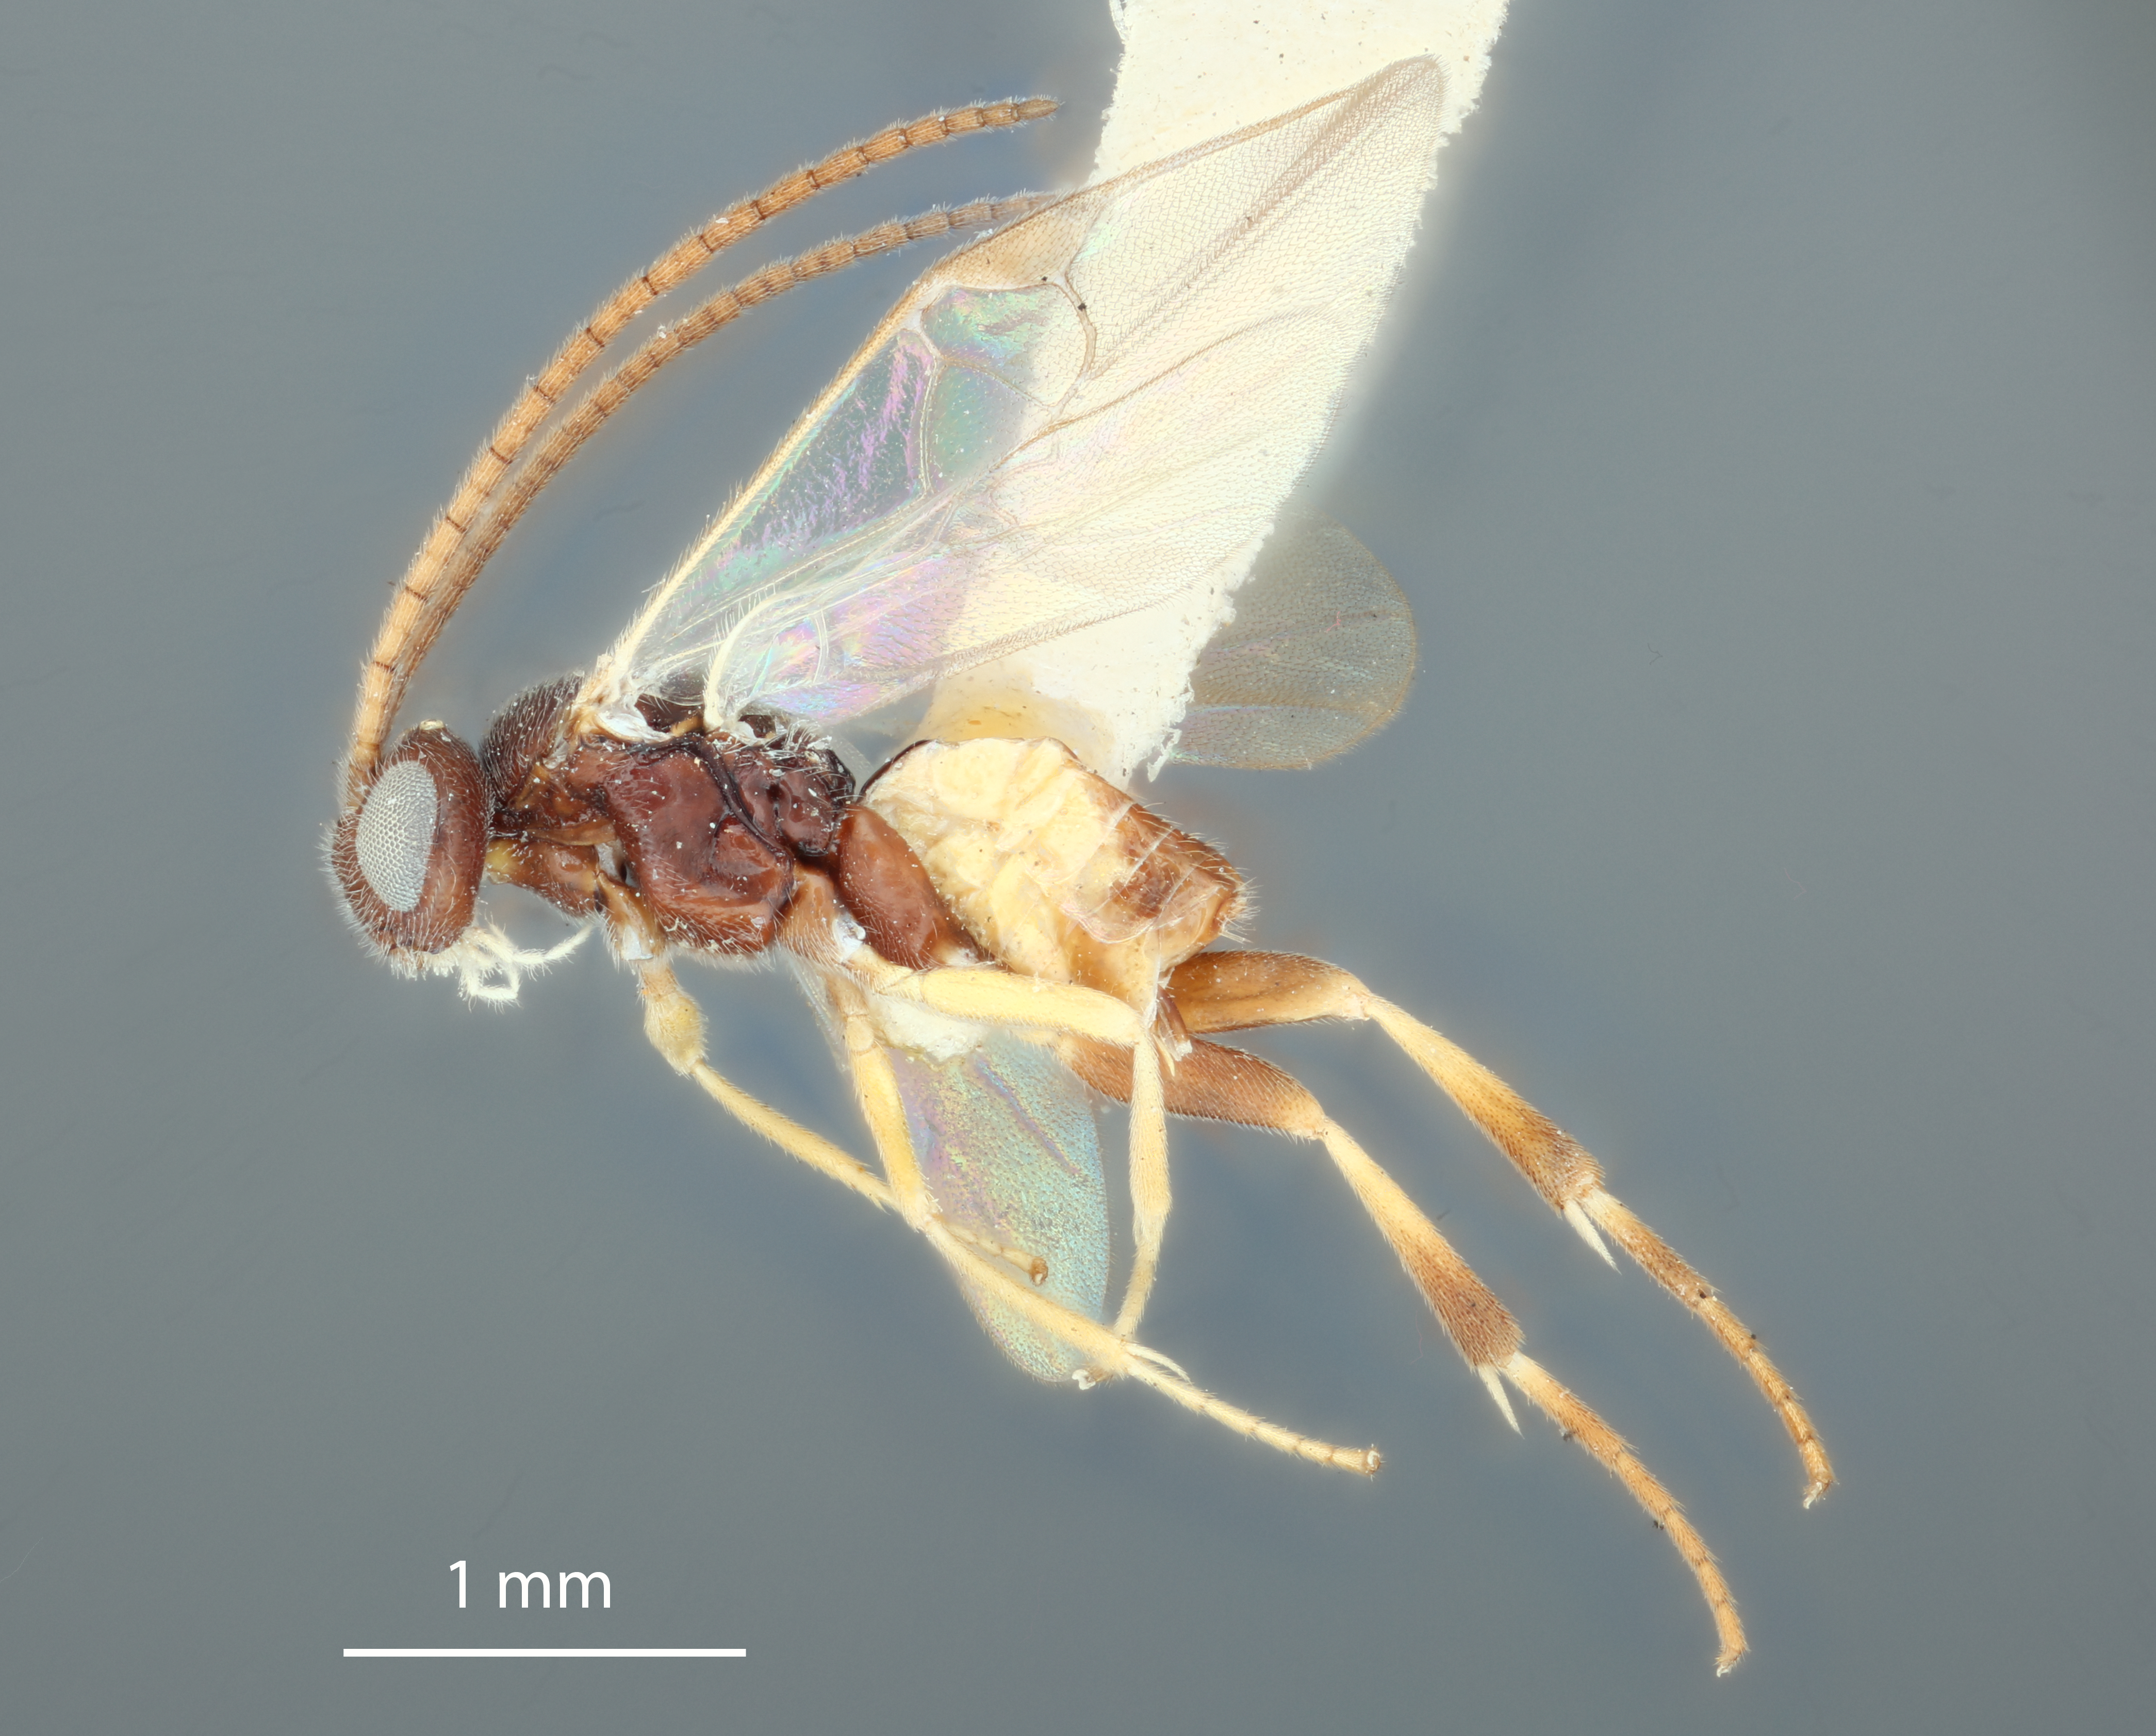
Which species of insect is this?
Apanteles philippinensis
